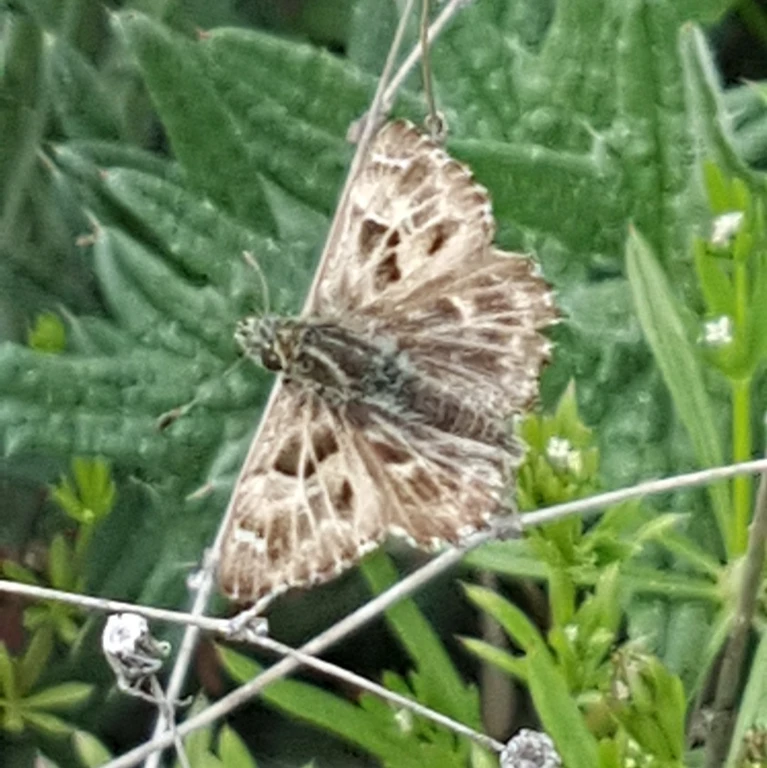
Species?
Carcharodus alceae
